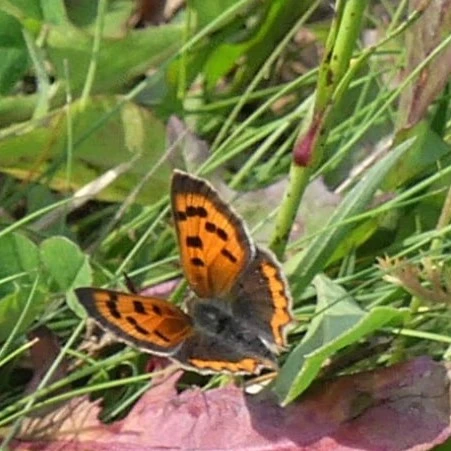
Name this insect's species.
Lycaena phlaeas
